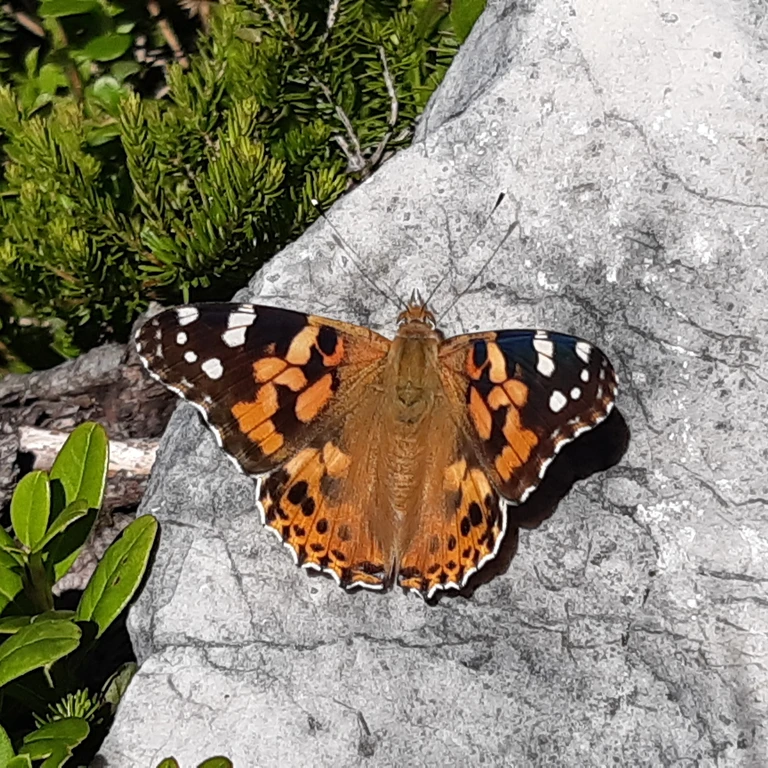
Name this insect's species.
Vanessa cardui
